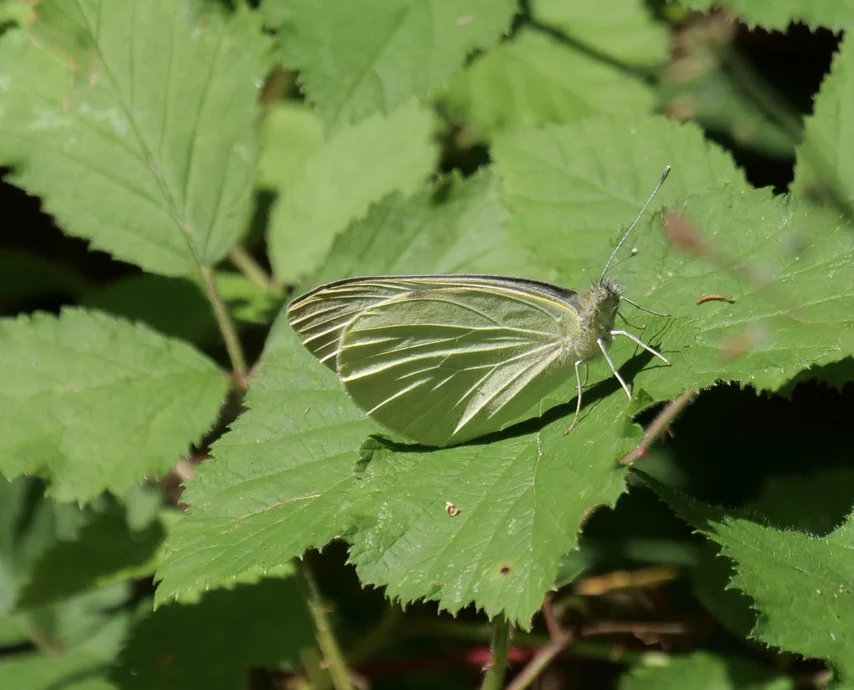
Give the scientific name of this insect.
Pieris brassicae
